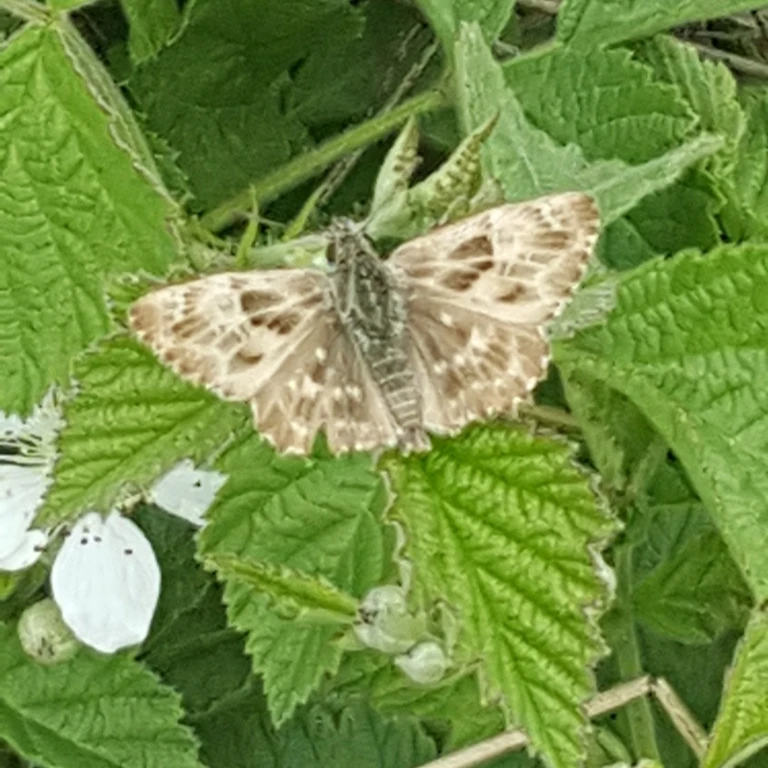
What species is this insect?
Carcharodus alceae
